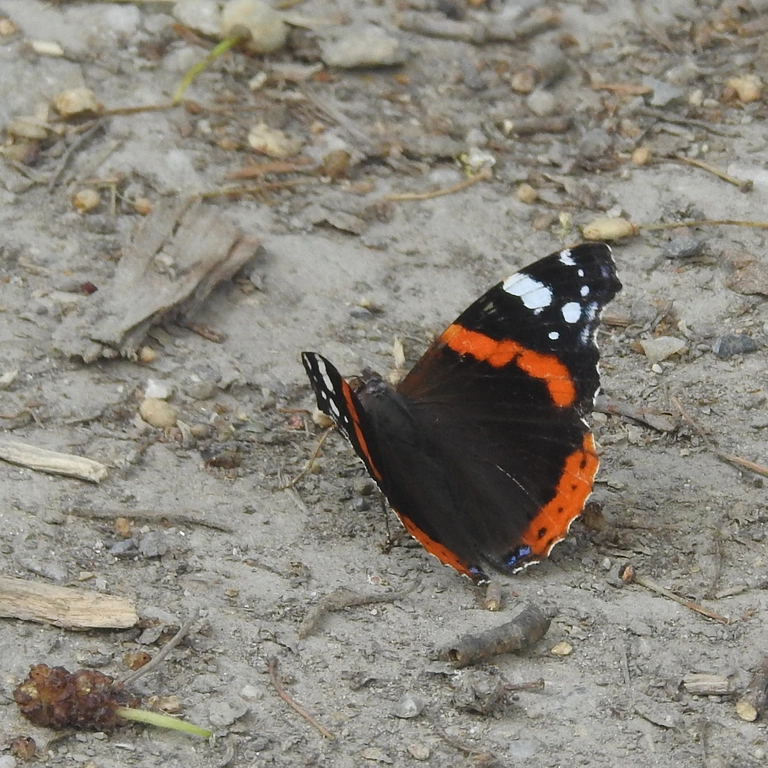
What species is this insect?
Vanessa atalanta
